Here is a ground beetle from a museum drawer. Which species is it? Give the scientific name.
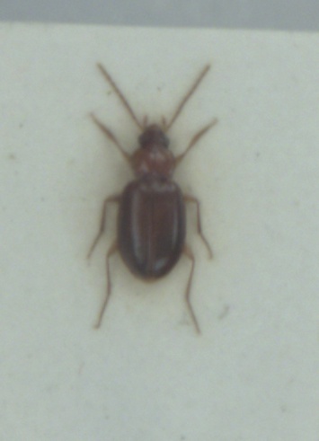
Ocys harpaloides
